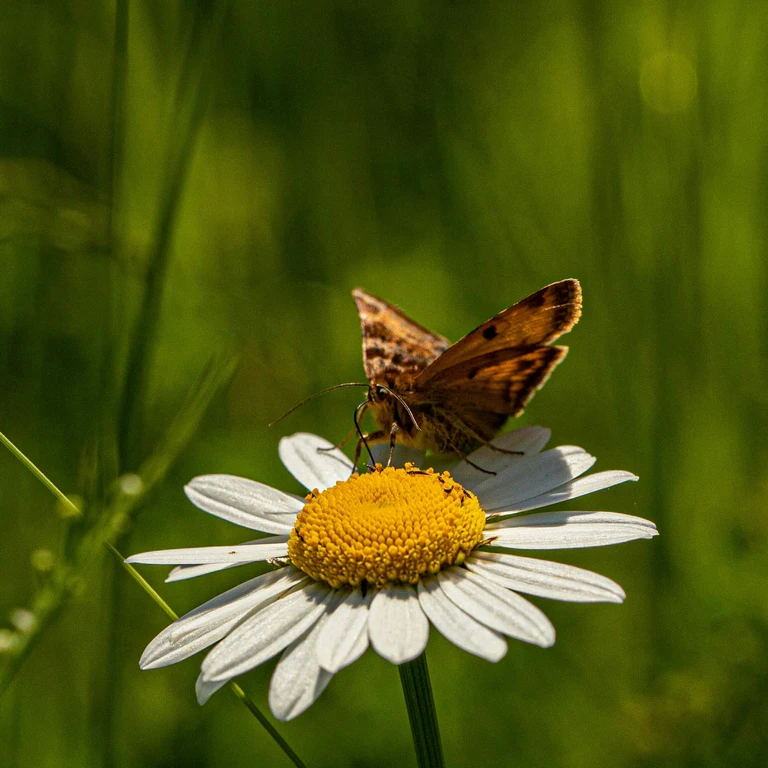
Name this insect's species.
Euclidia glyphica
